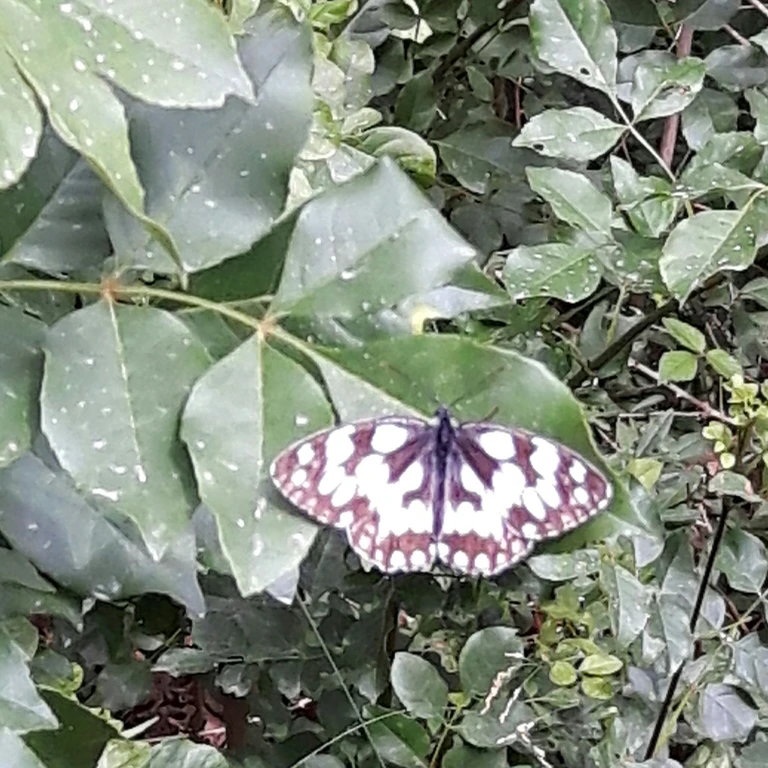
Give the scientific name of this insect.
Melanargia galathea
